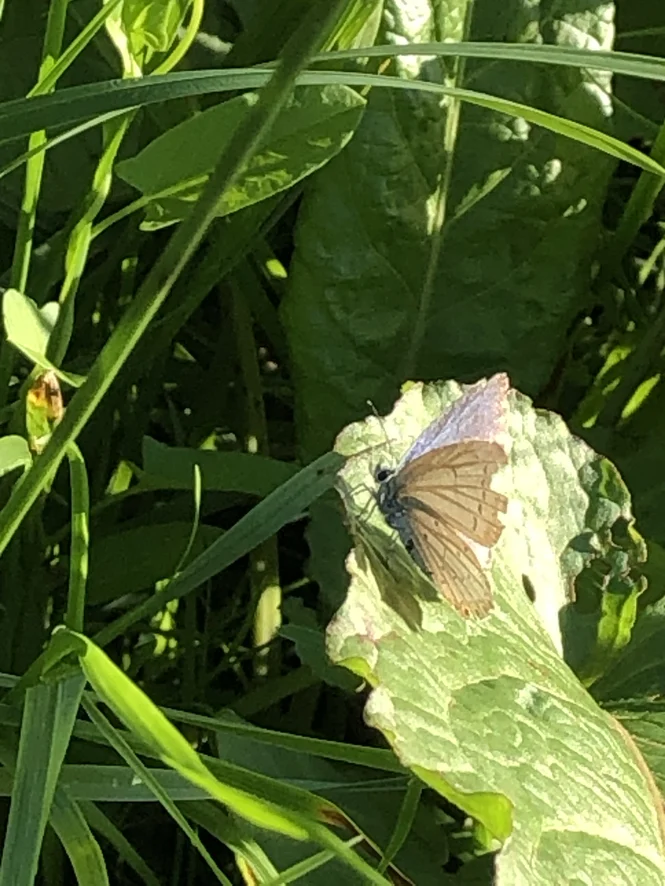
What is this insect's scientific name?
Cupido argiades (also Elkalyce argiades)
